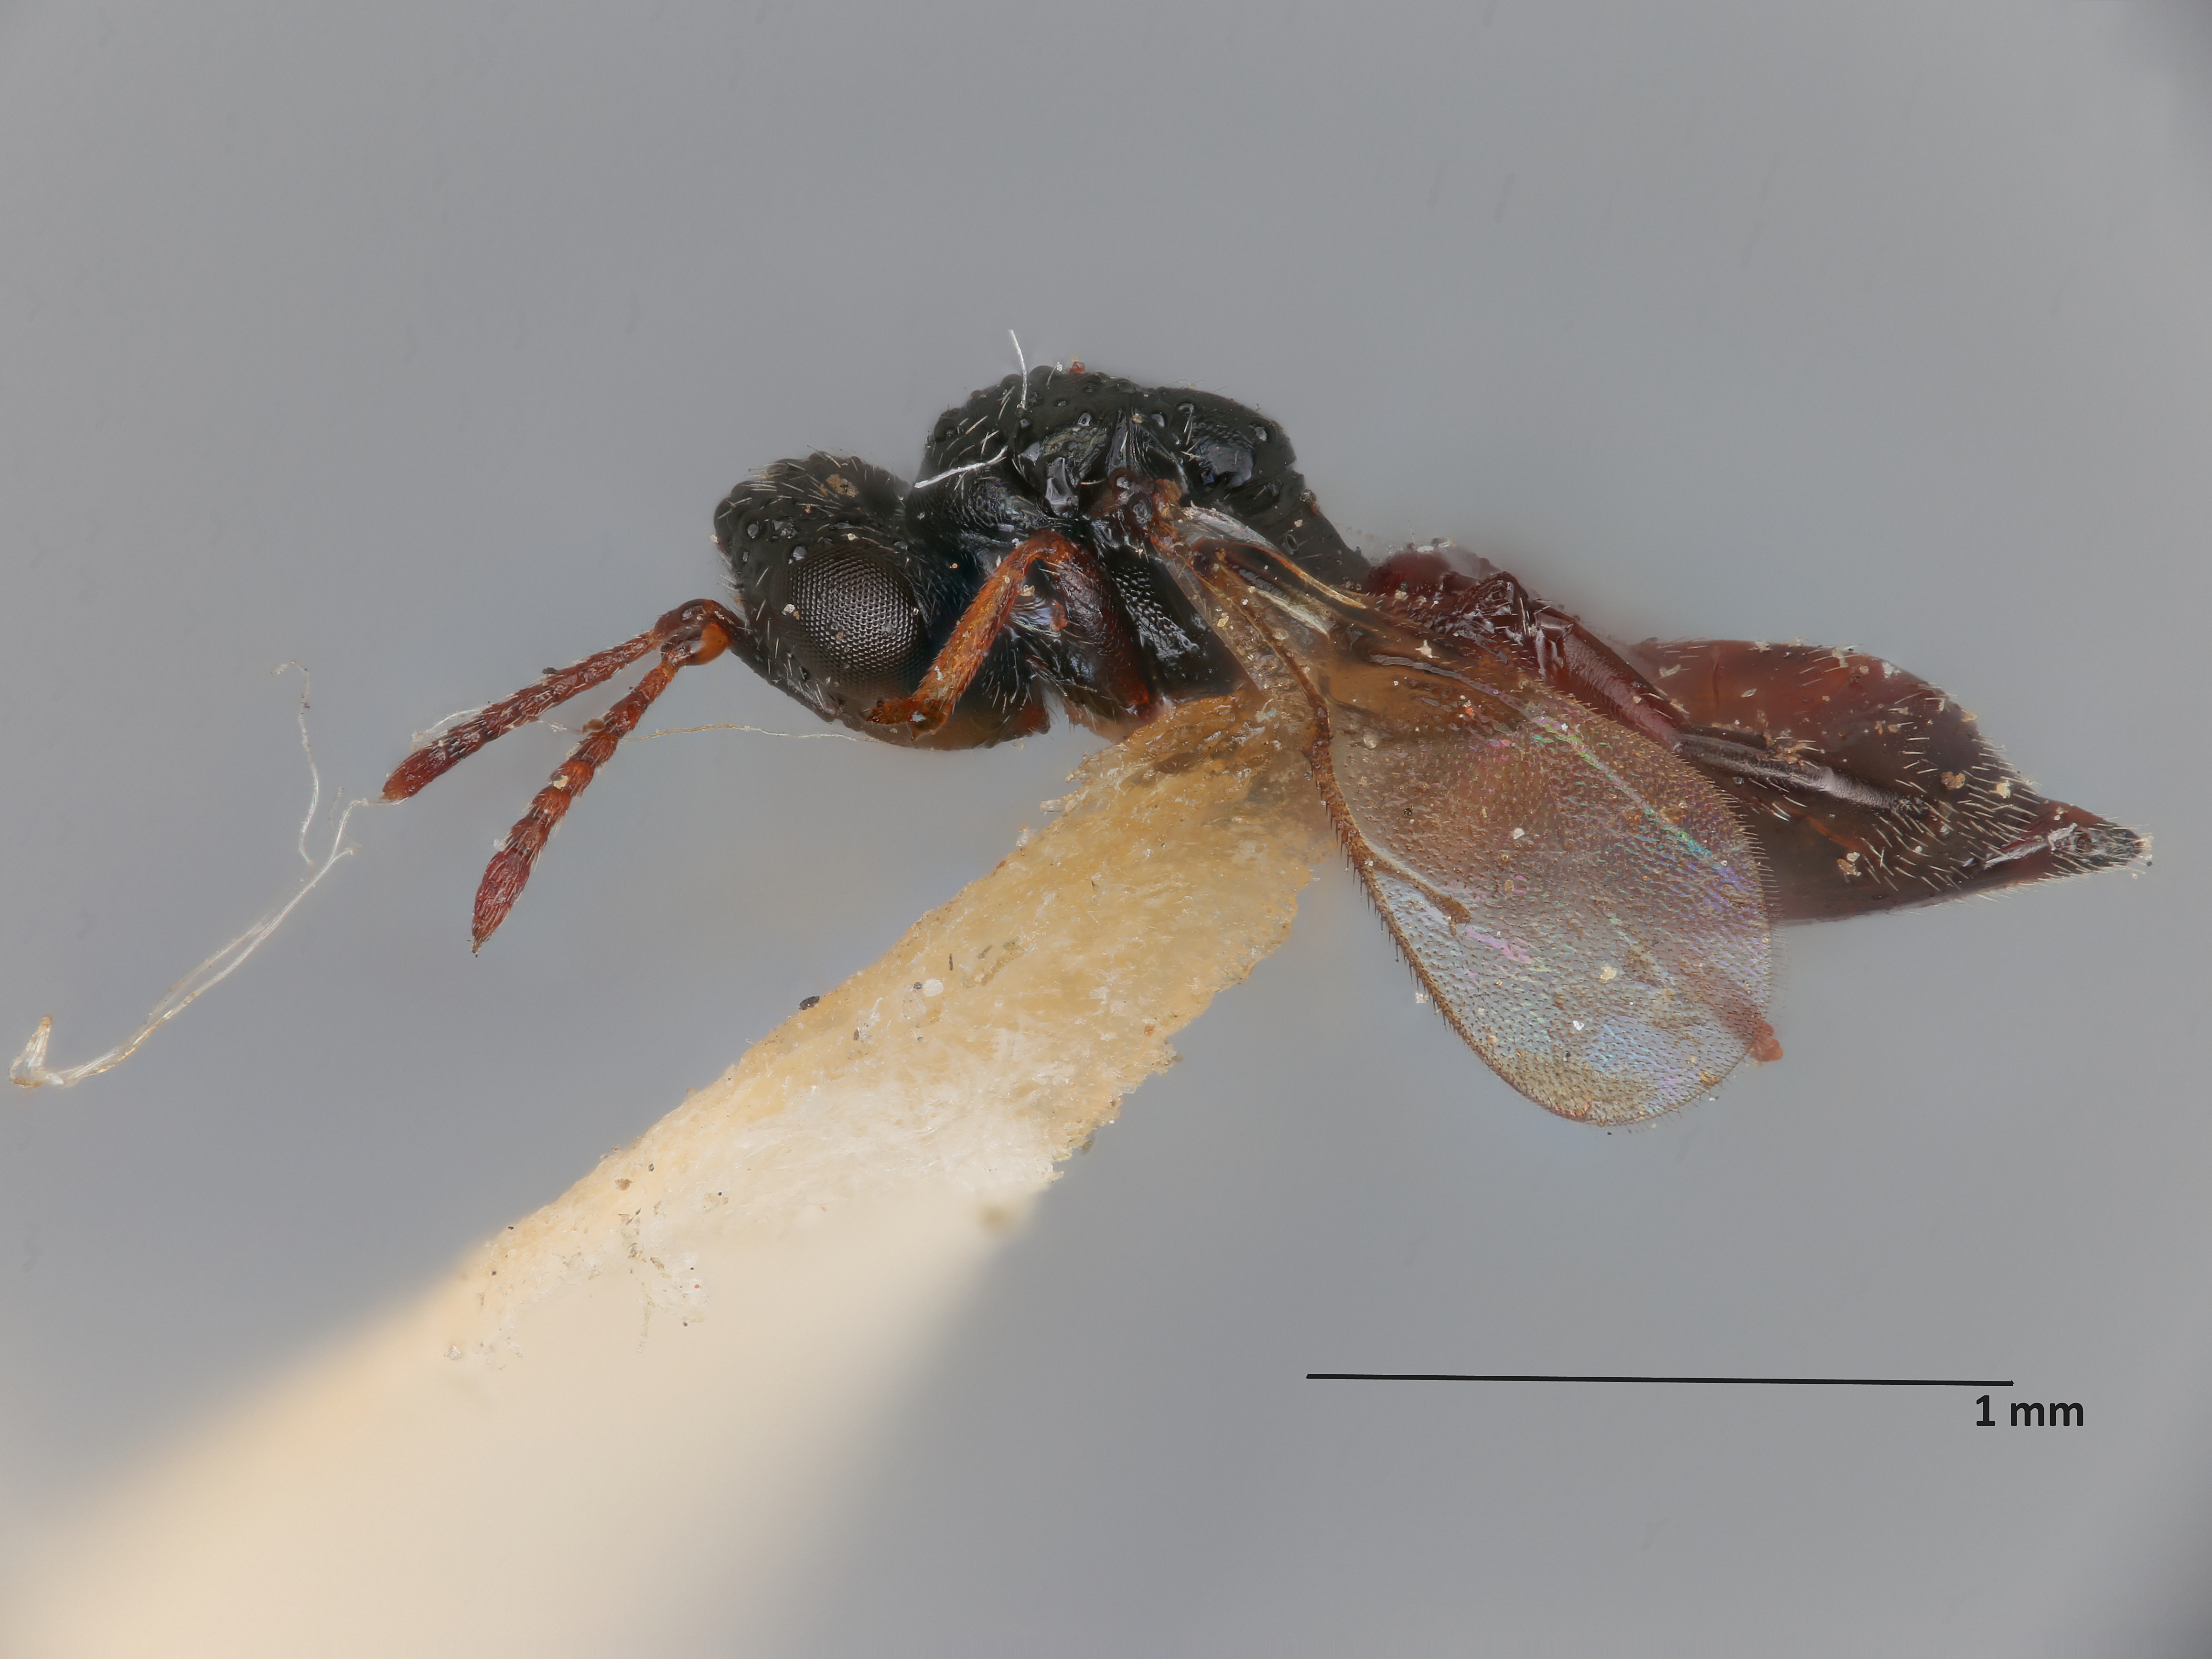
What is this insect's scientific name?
Merisus cognatus
